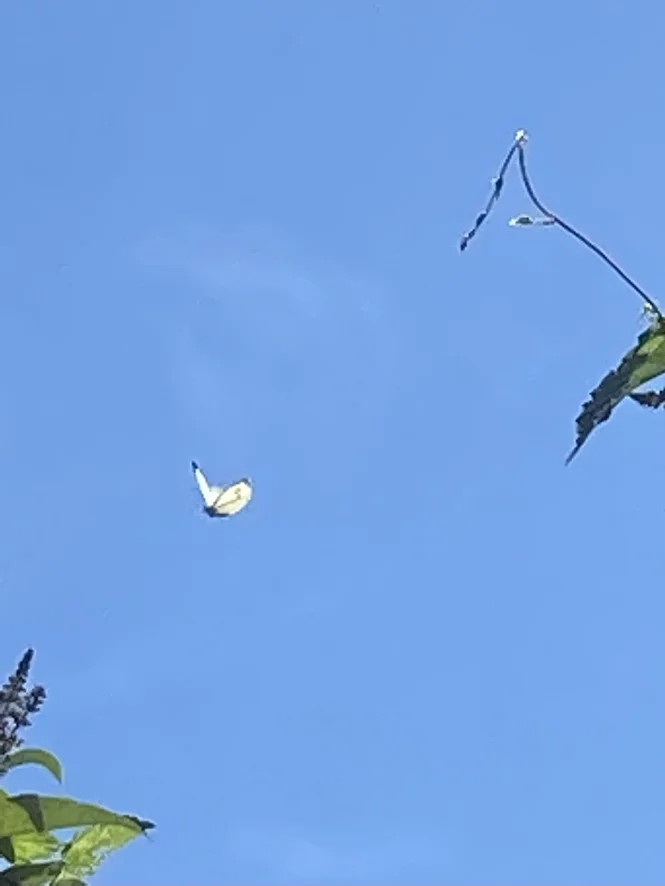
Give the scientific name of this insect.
Pieris brassicae
